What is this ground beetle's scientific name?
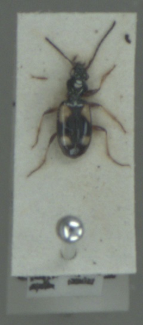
Bembidion illigeri
